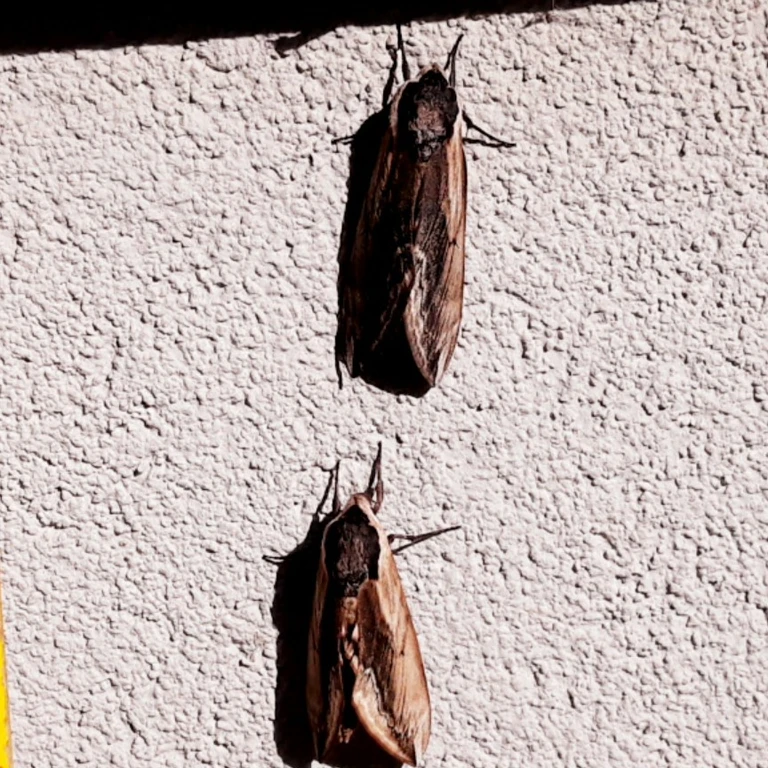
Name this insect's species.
Sphinx ligustri
